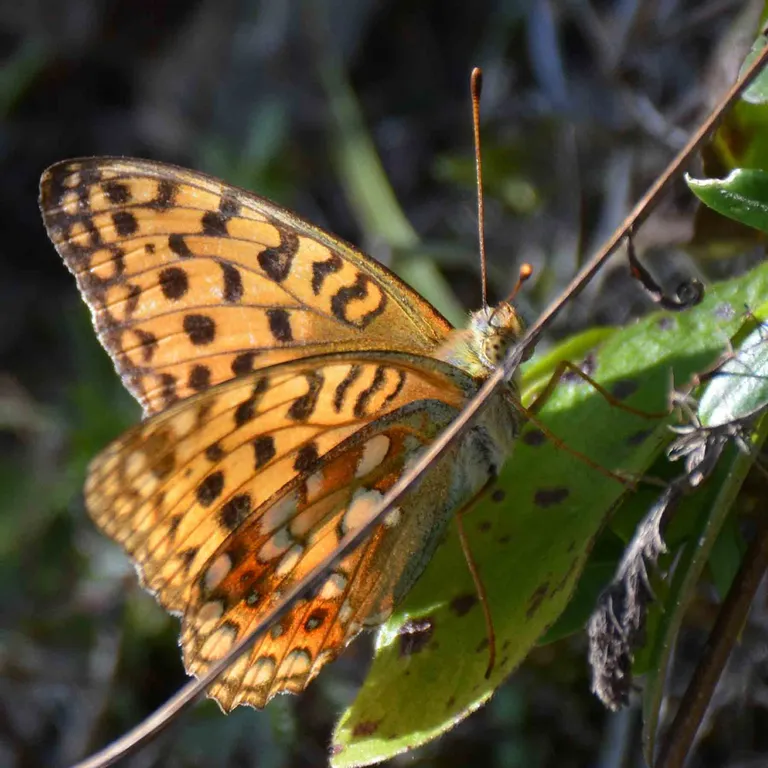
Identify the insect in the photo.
Fabriciana adippe
